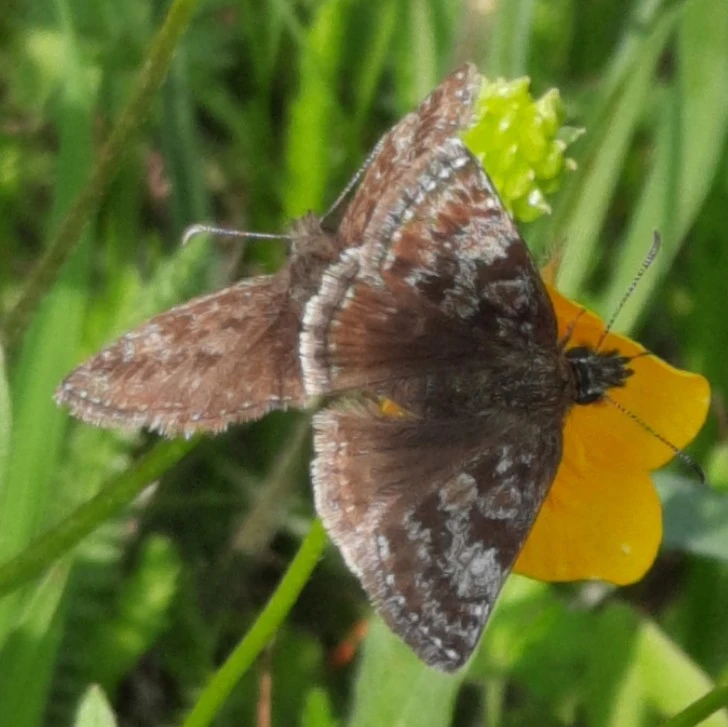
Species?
Erynnis tages
